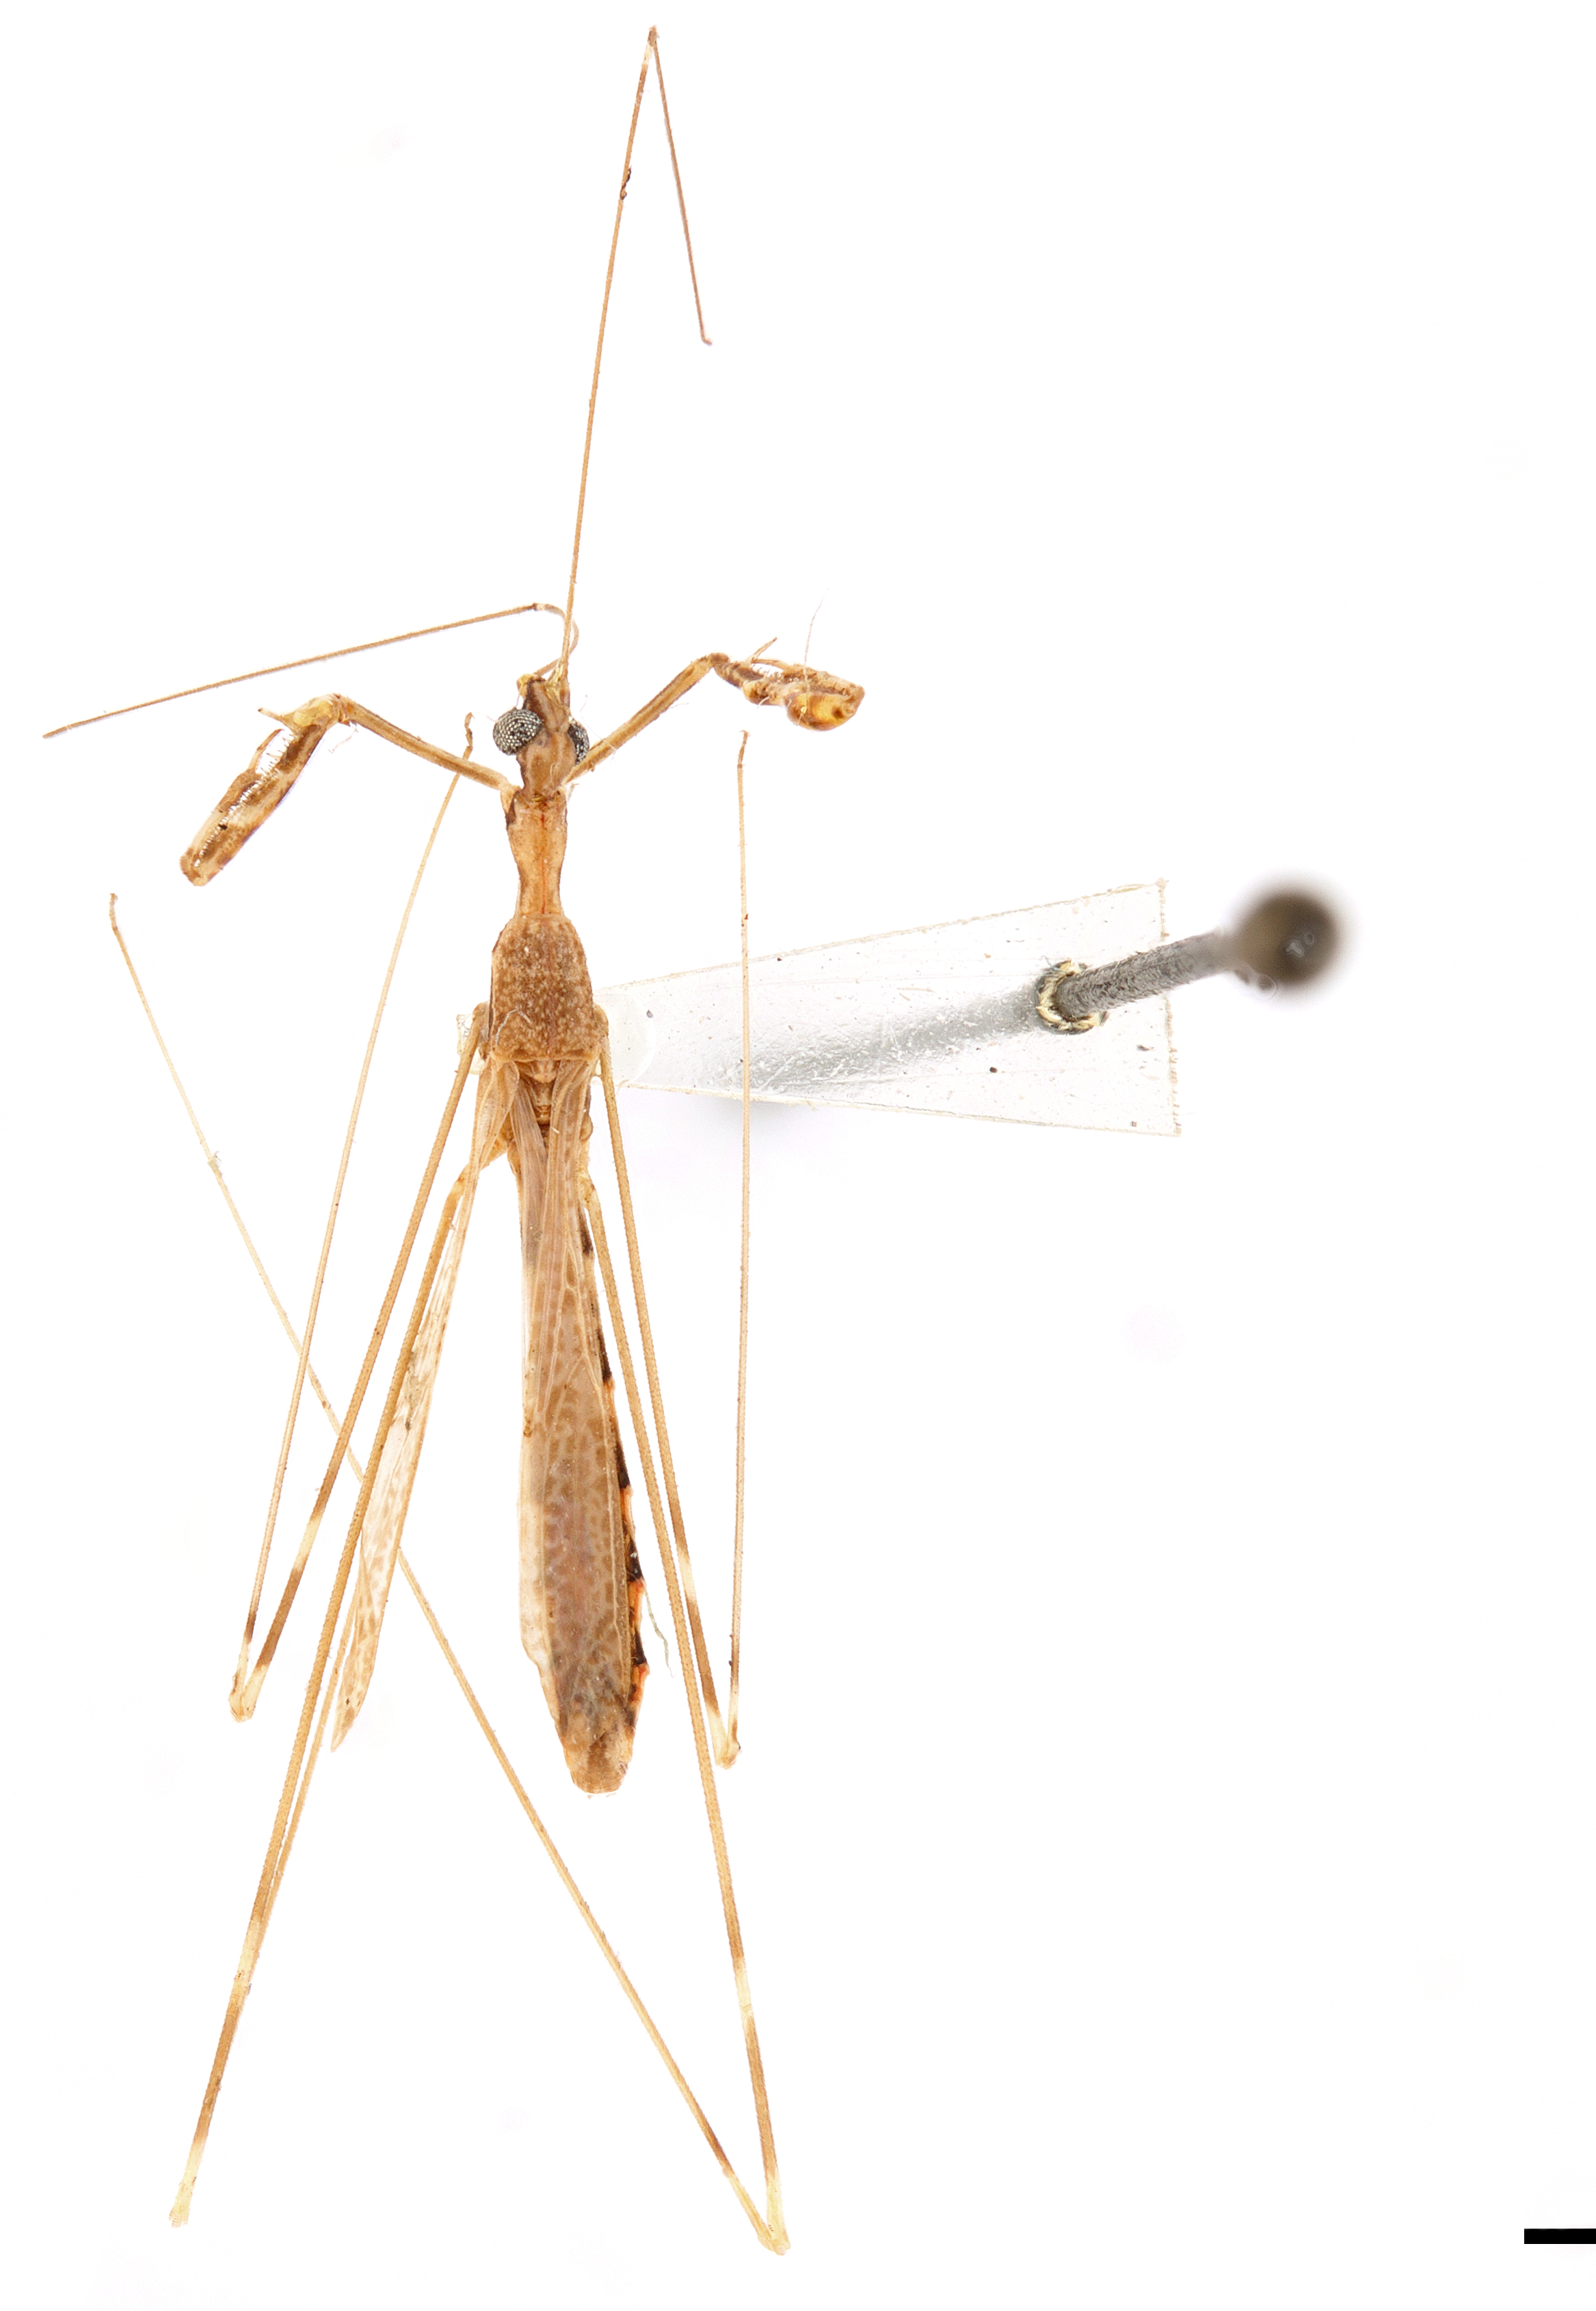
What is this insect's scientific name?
Bergemesa brevipennis
